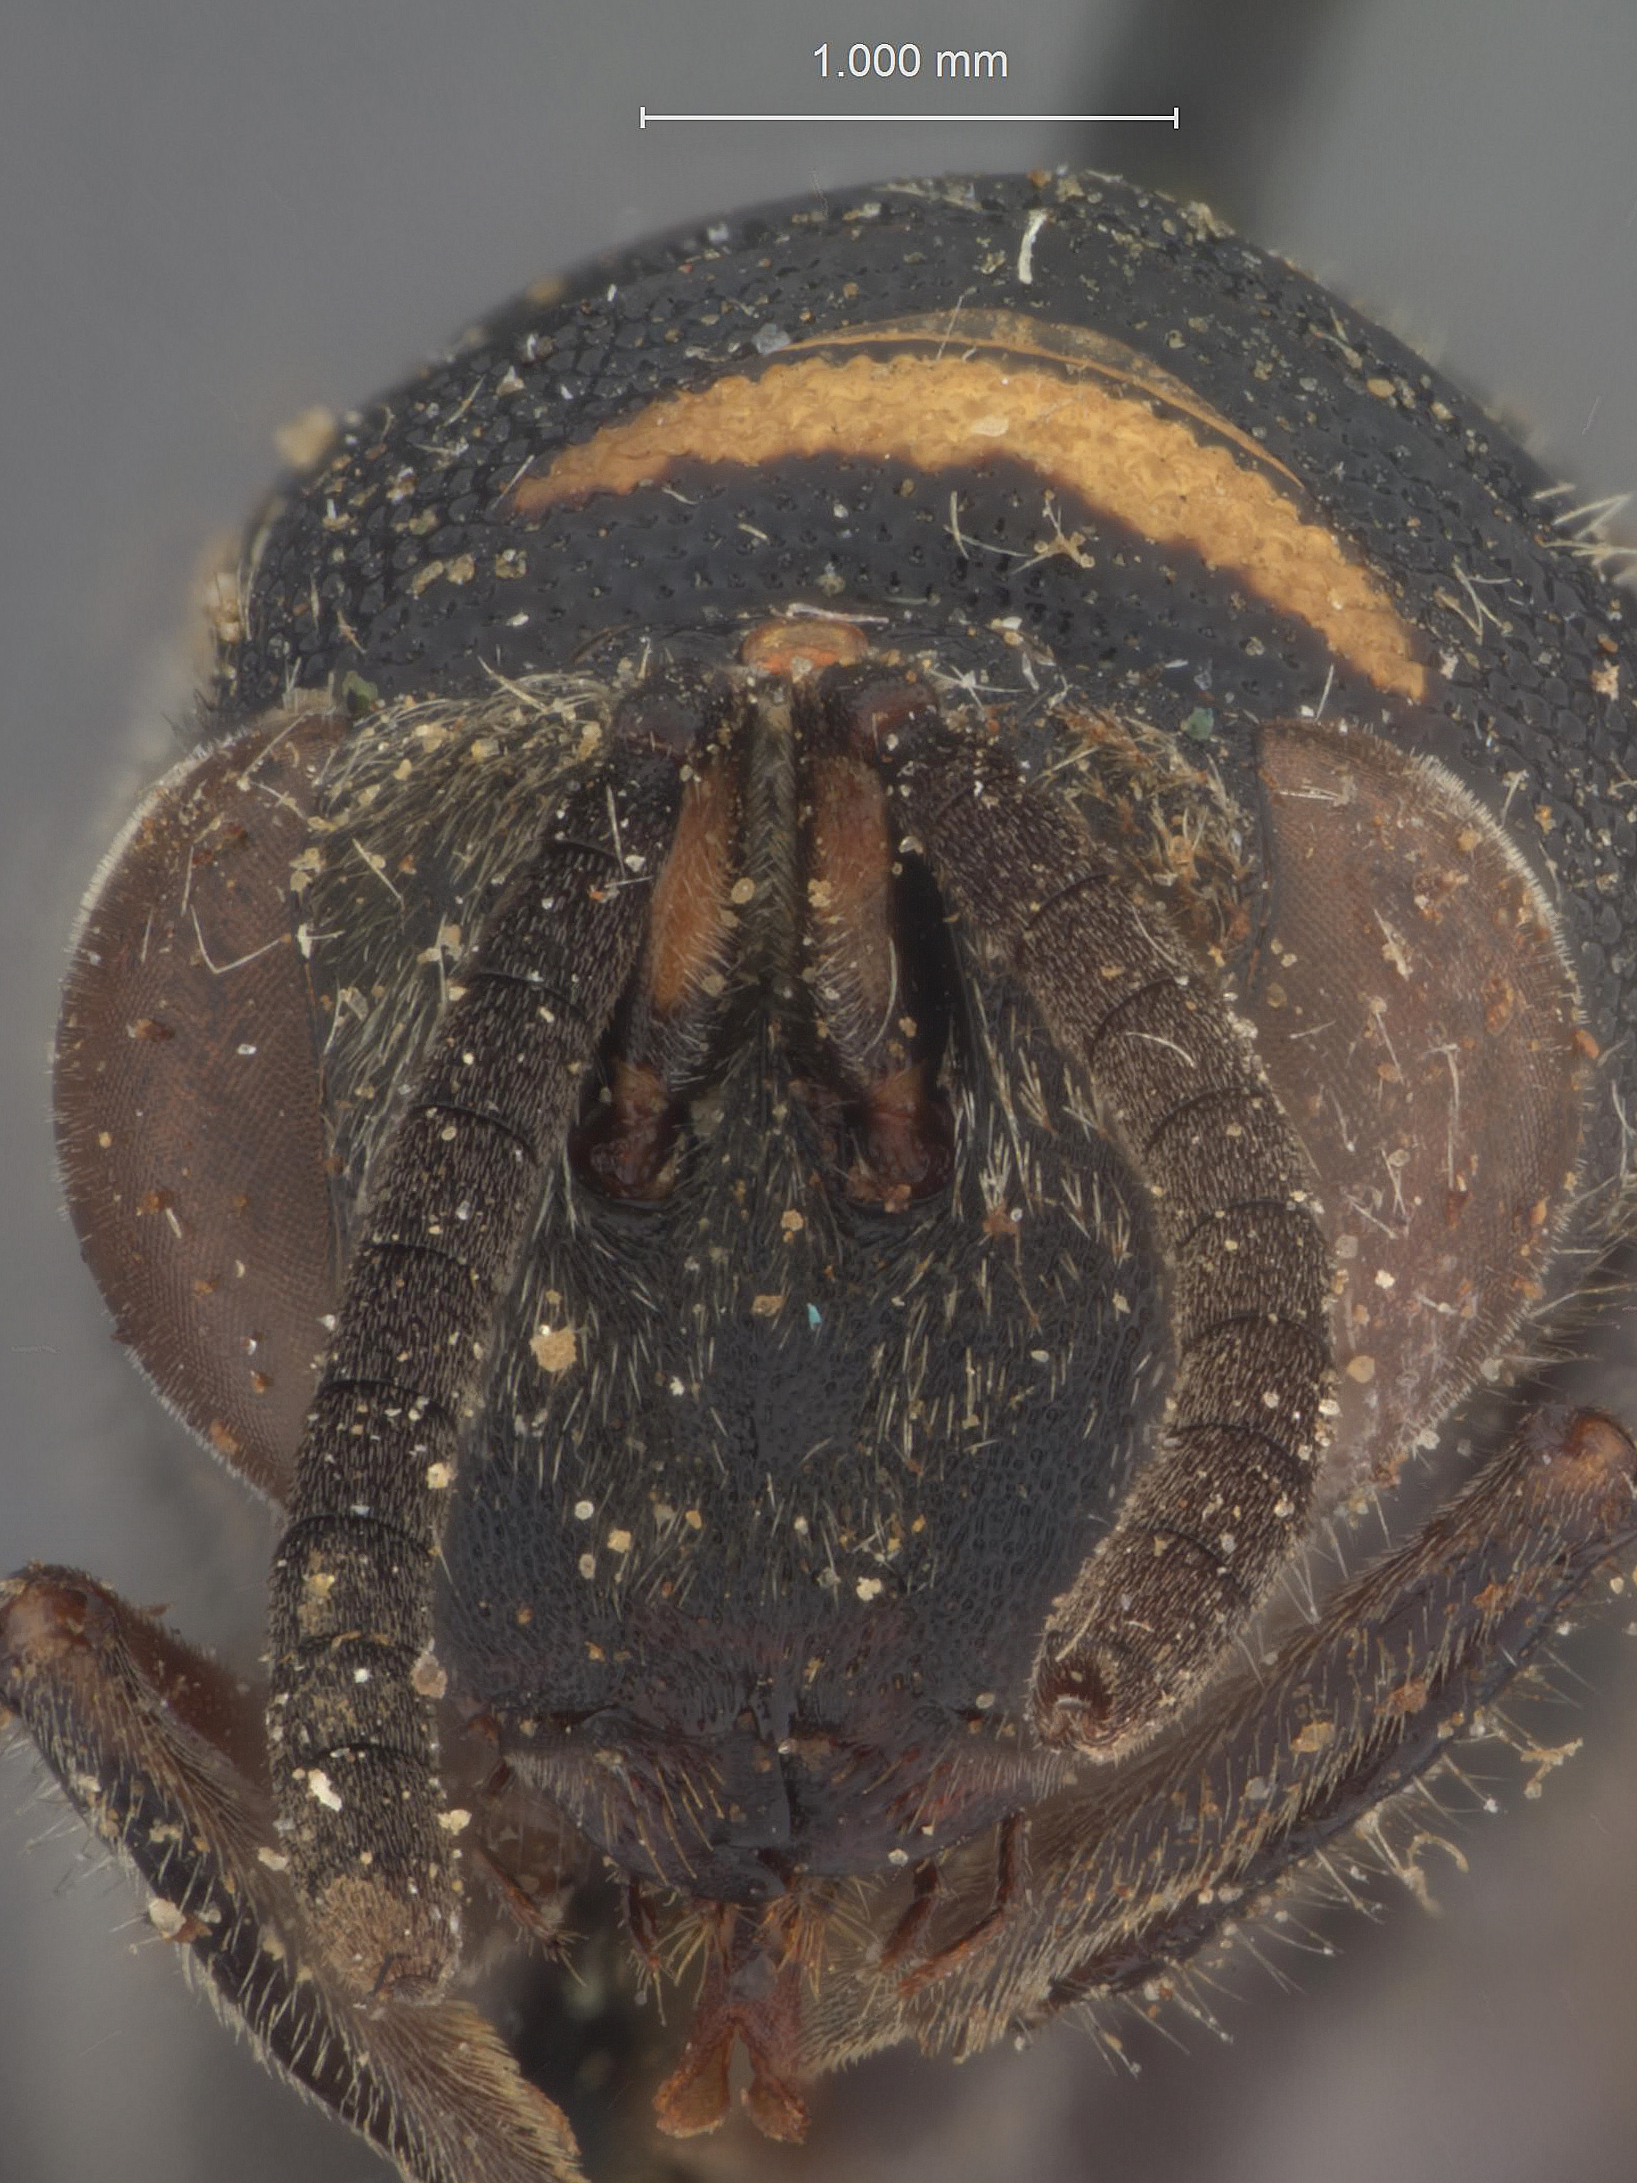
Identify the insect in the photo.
Leucospis bengalensis
